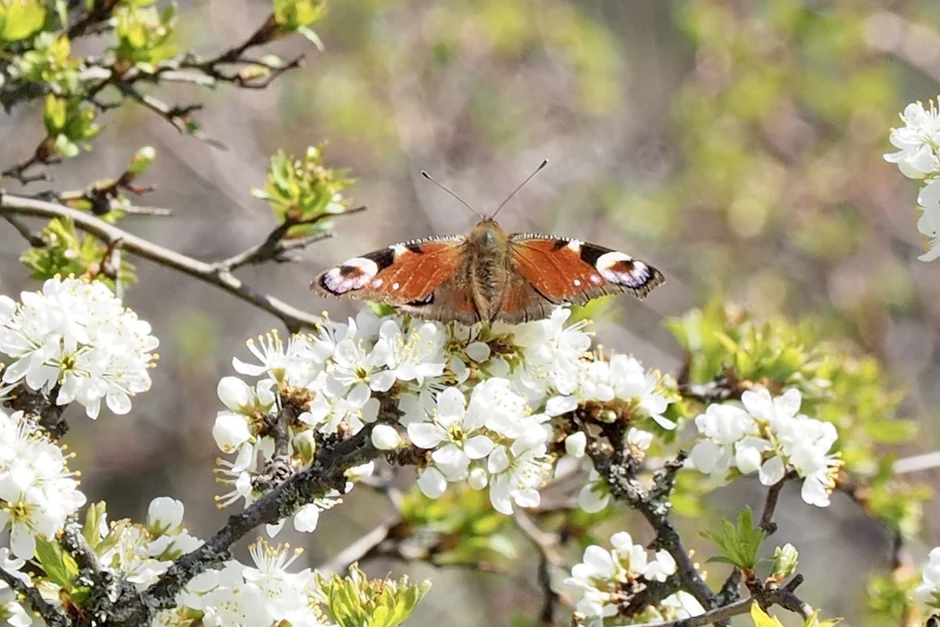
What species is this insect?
Aglais io
